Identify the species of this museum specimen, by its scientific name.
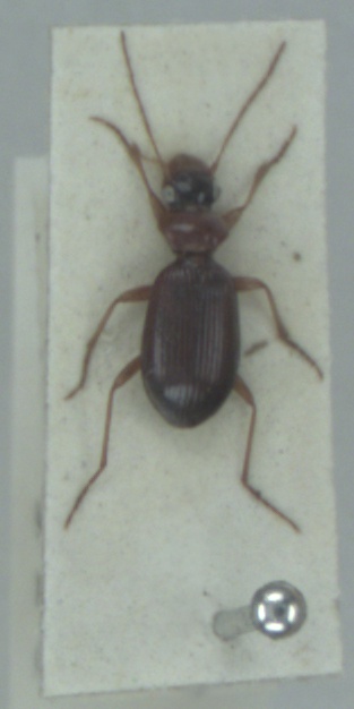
Leistus terminatus
